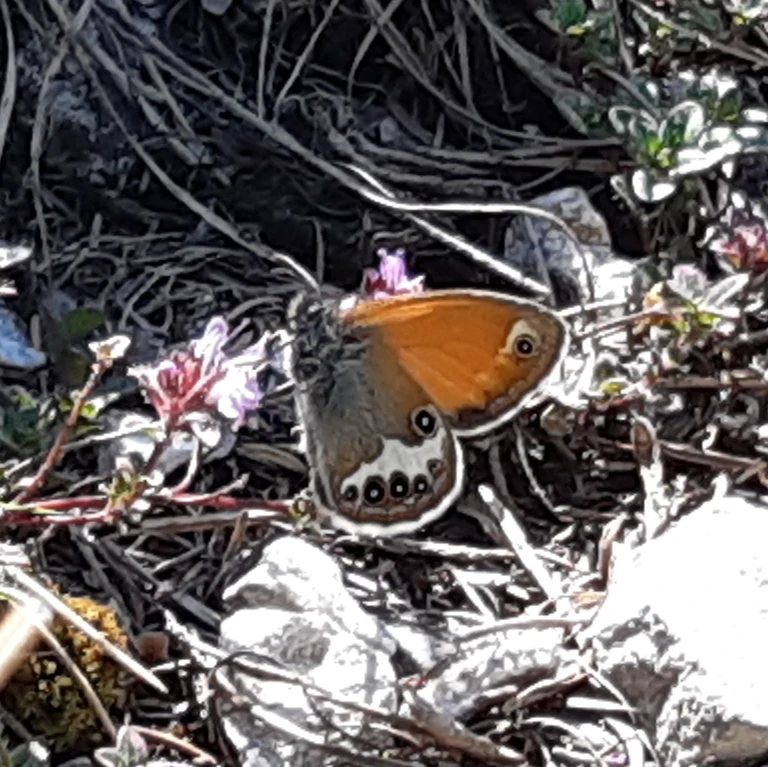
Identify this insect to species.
Coenonympha arcania
